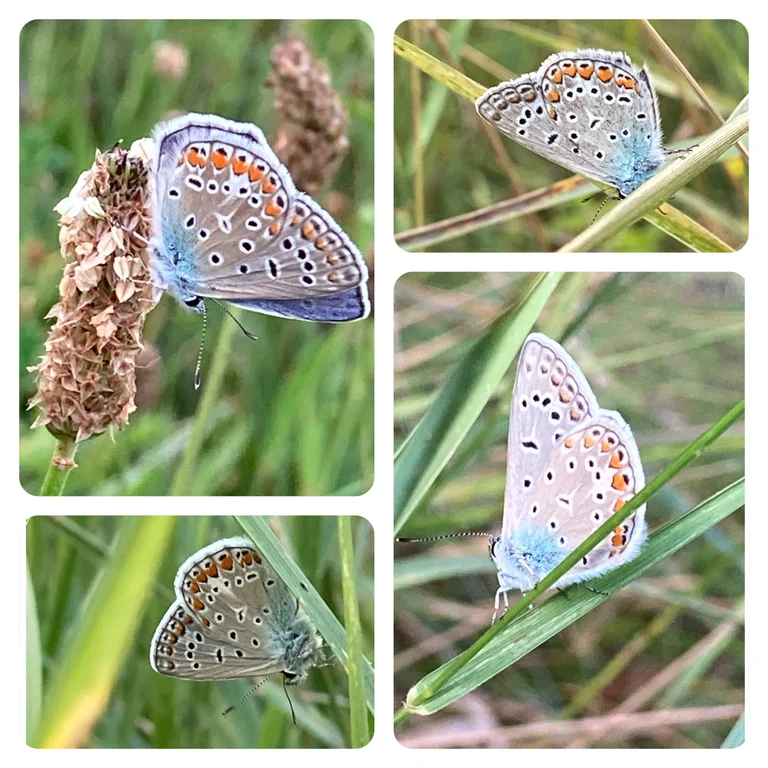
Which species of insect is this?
Polyommatus icarus
